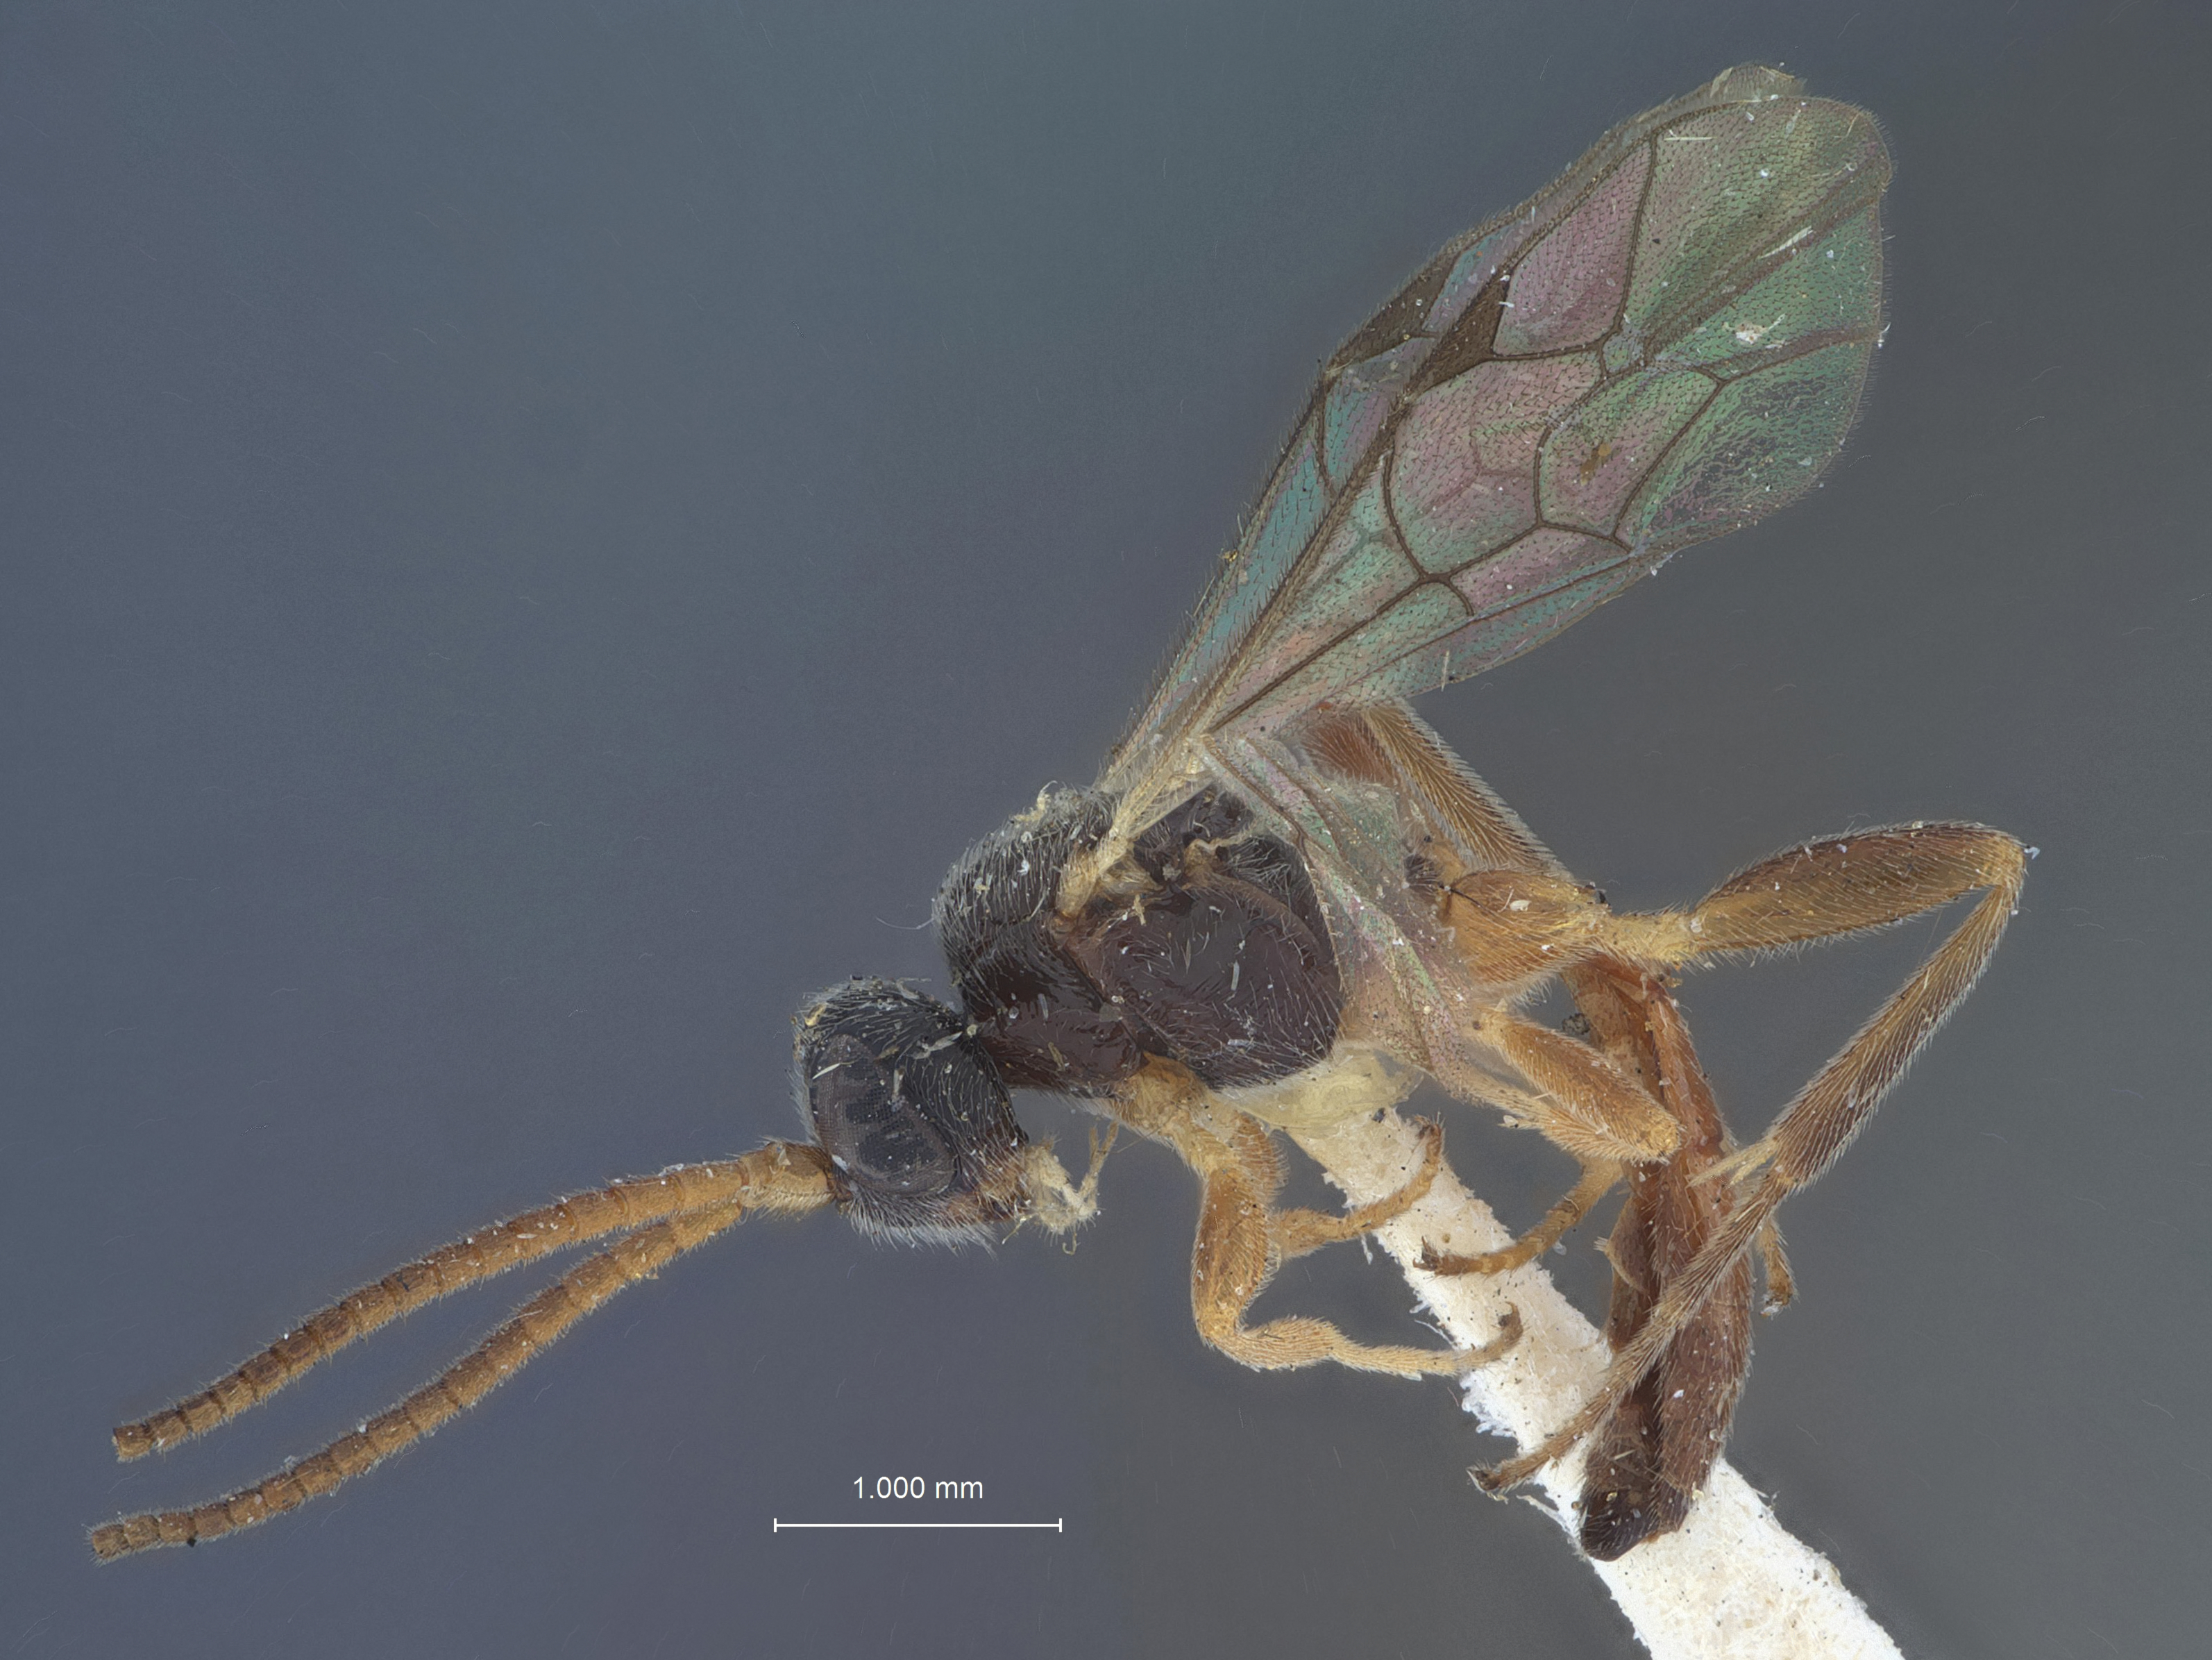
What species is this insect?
Phygadeuon auriculiferus
